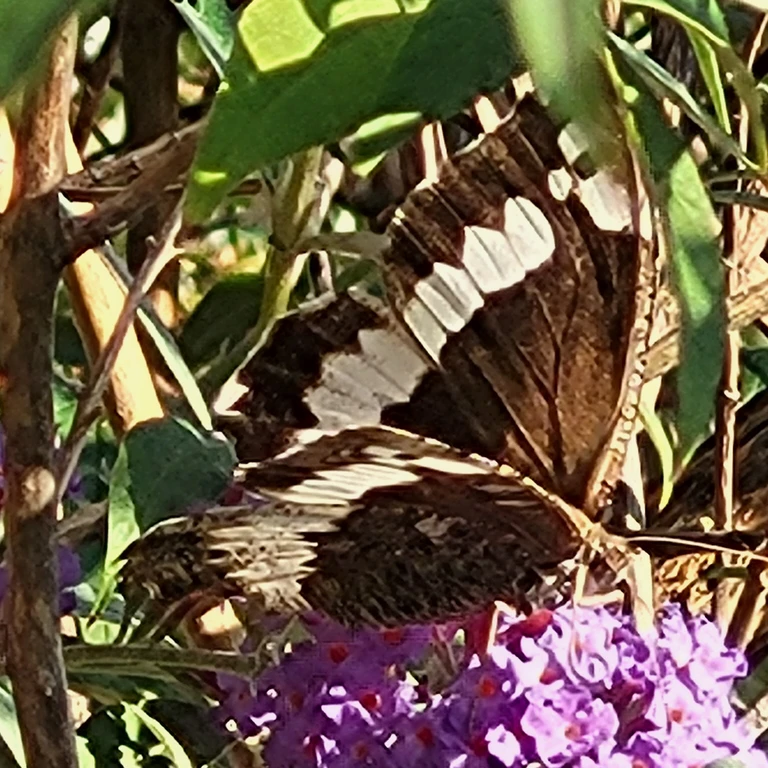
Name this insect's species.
Brintesia circe
